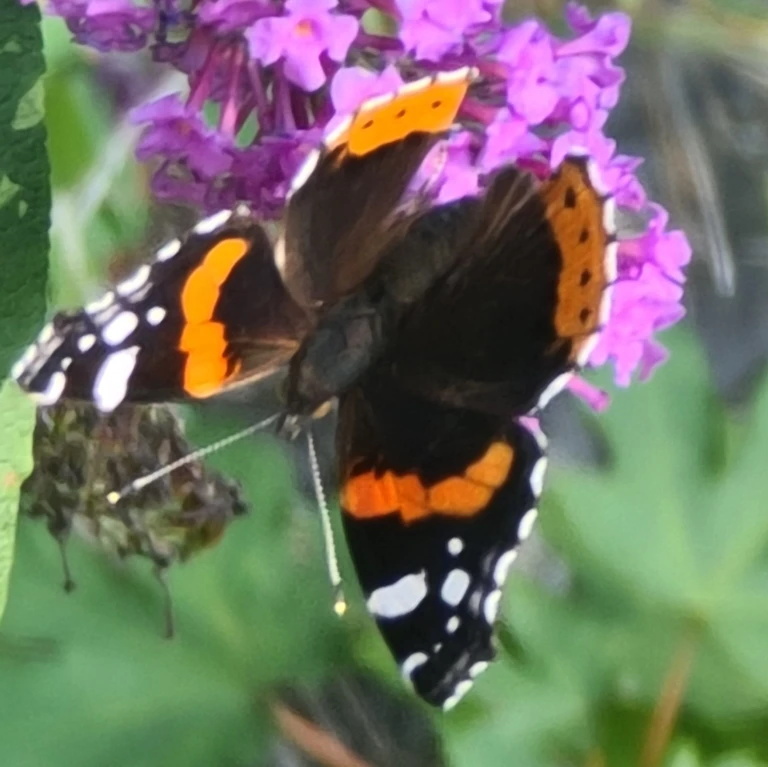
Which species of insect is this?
Vanessa atalanta
